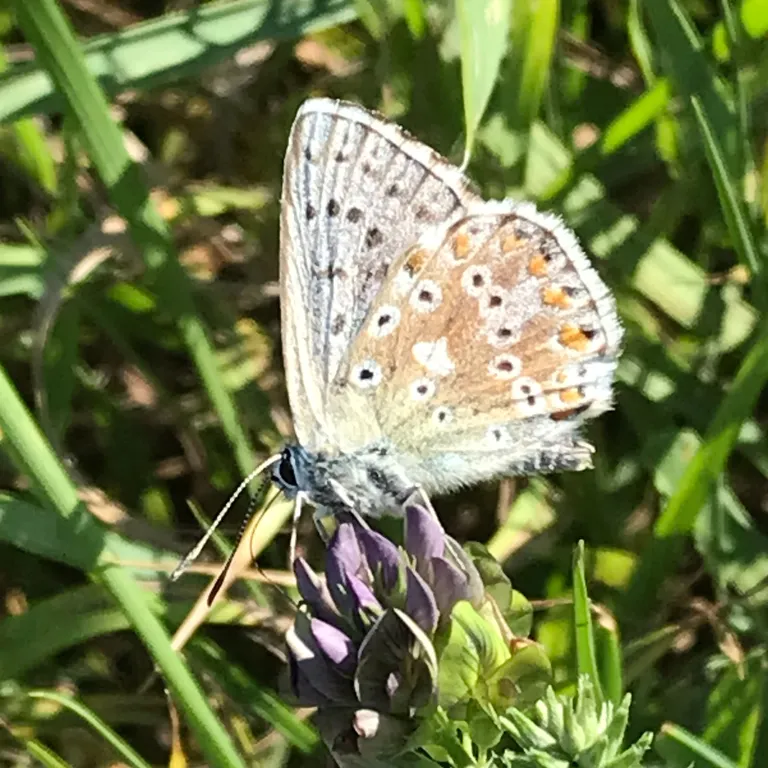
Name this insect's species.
Lysandra coridon
